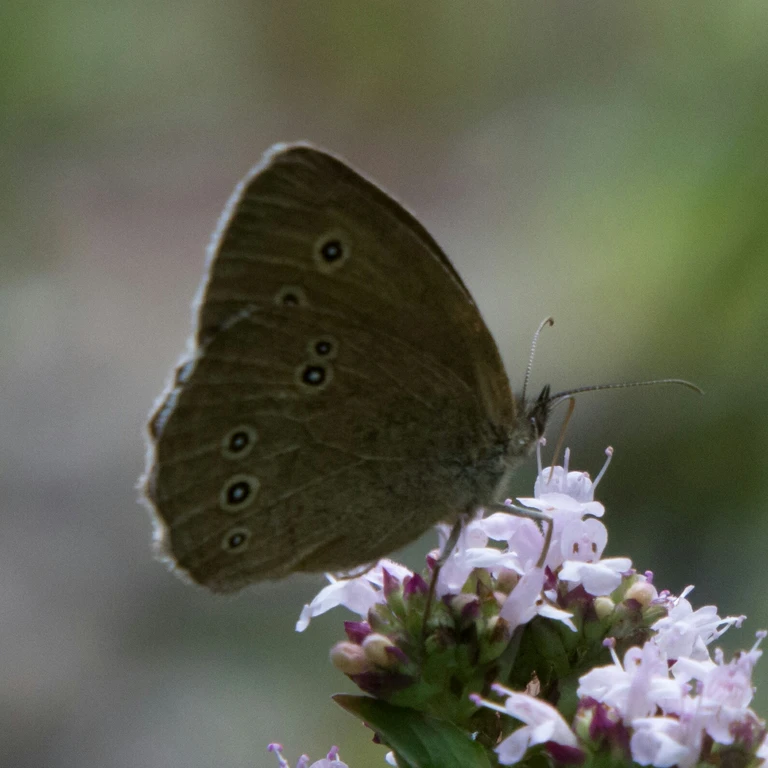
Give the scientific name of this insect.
Aphantopus hyperantus
